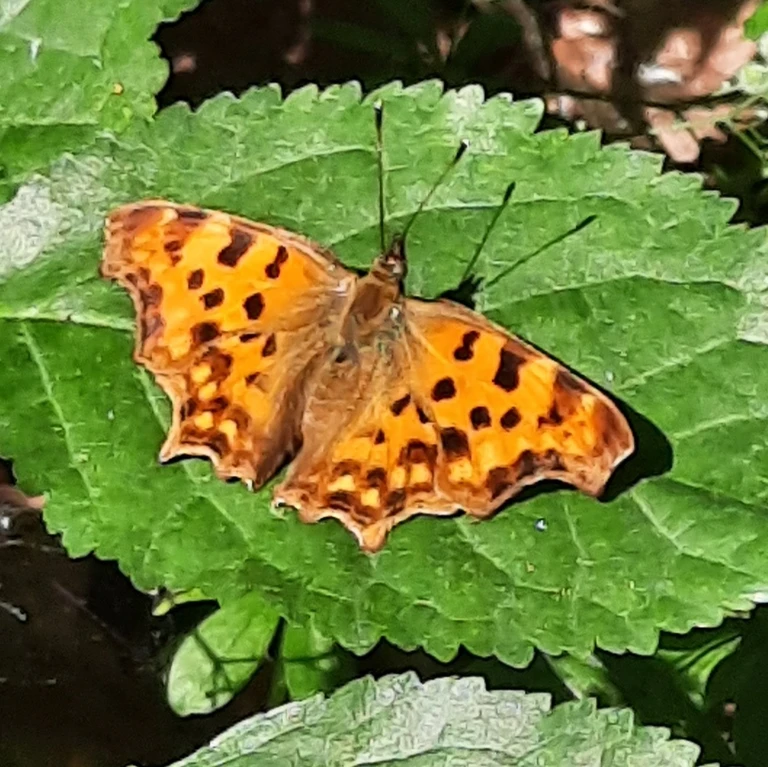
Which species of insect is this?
Polygonia c-album
